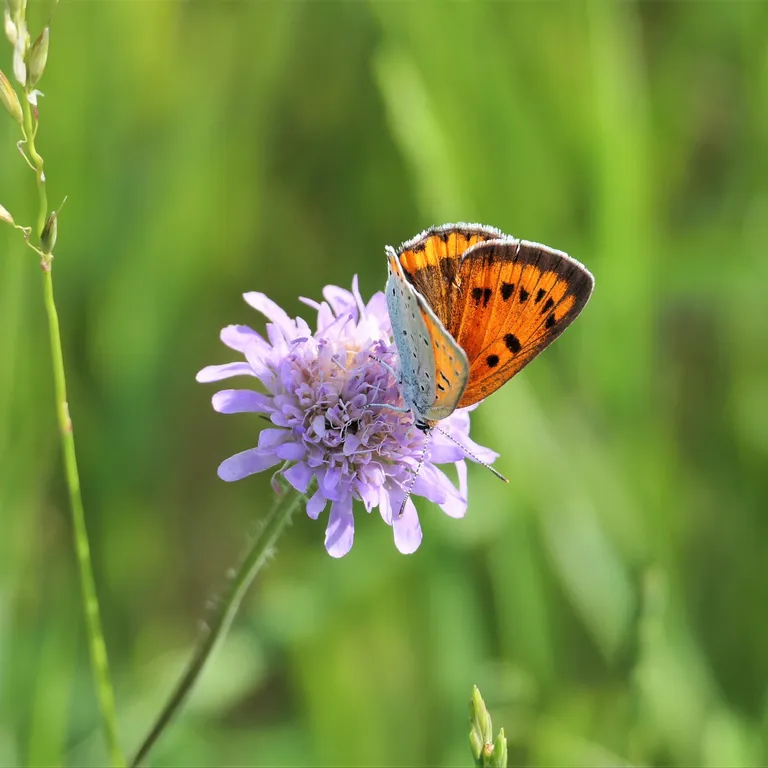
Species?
Lycaena dispar
